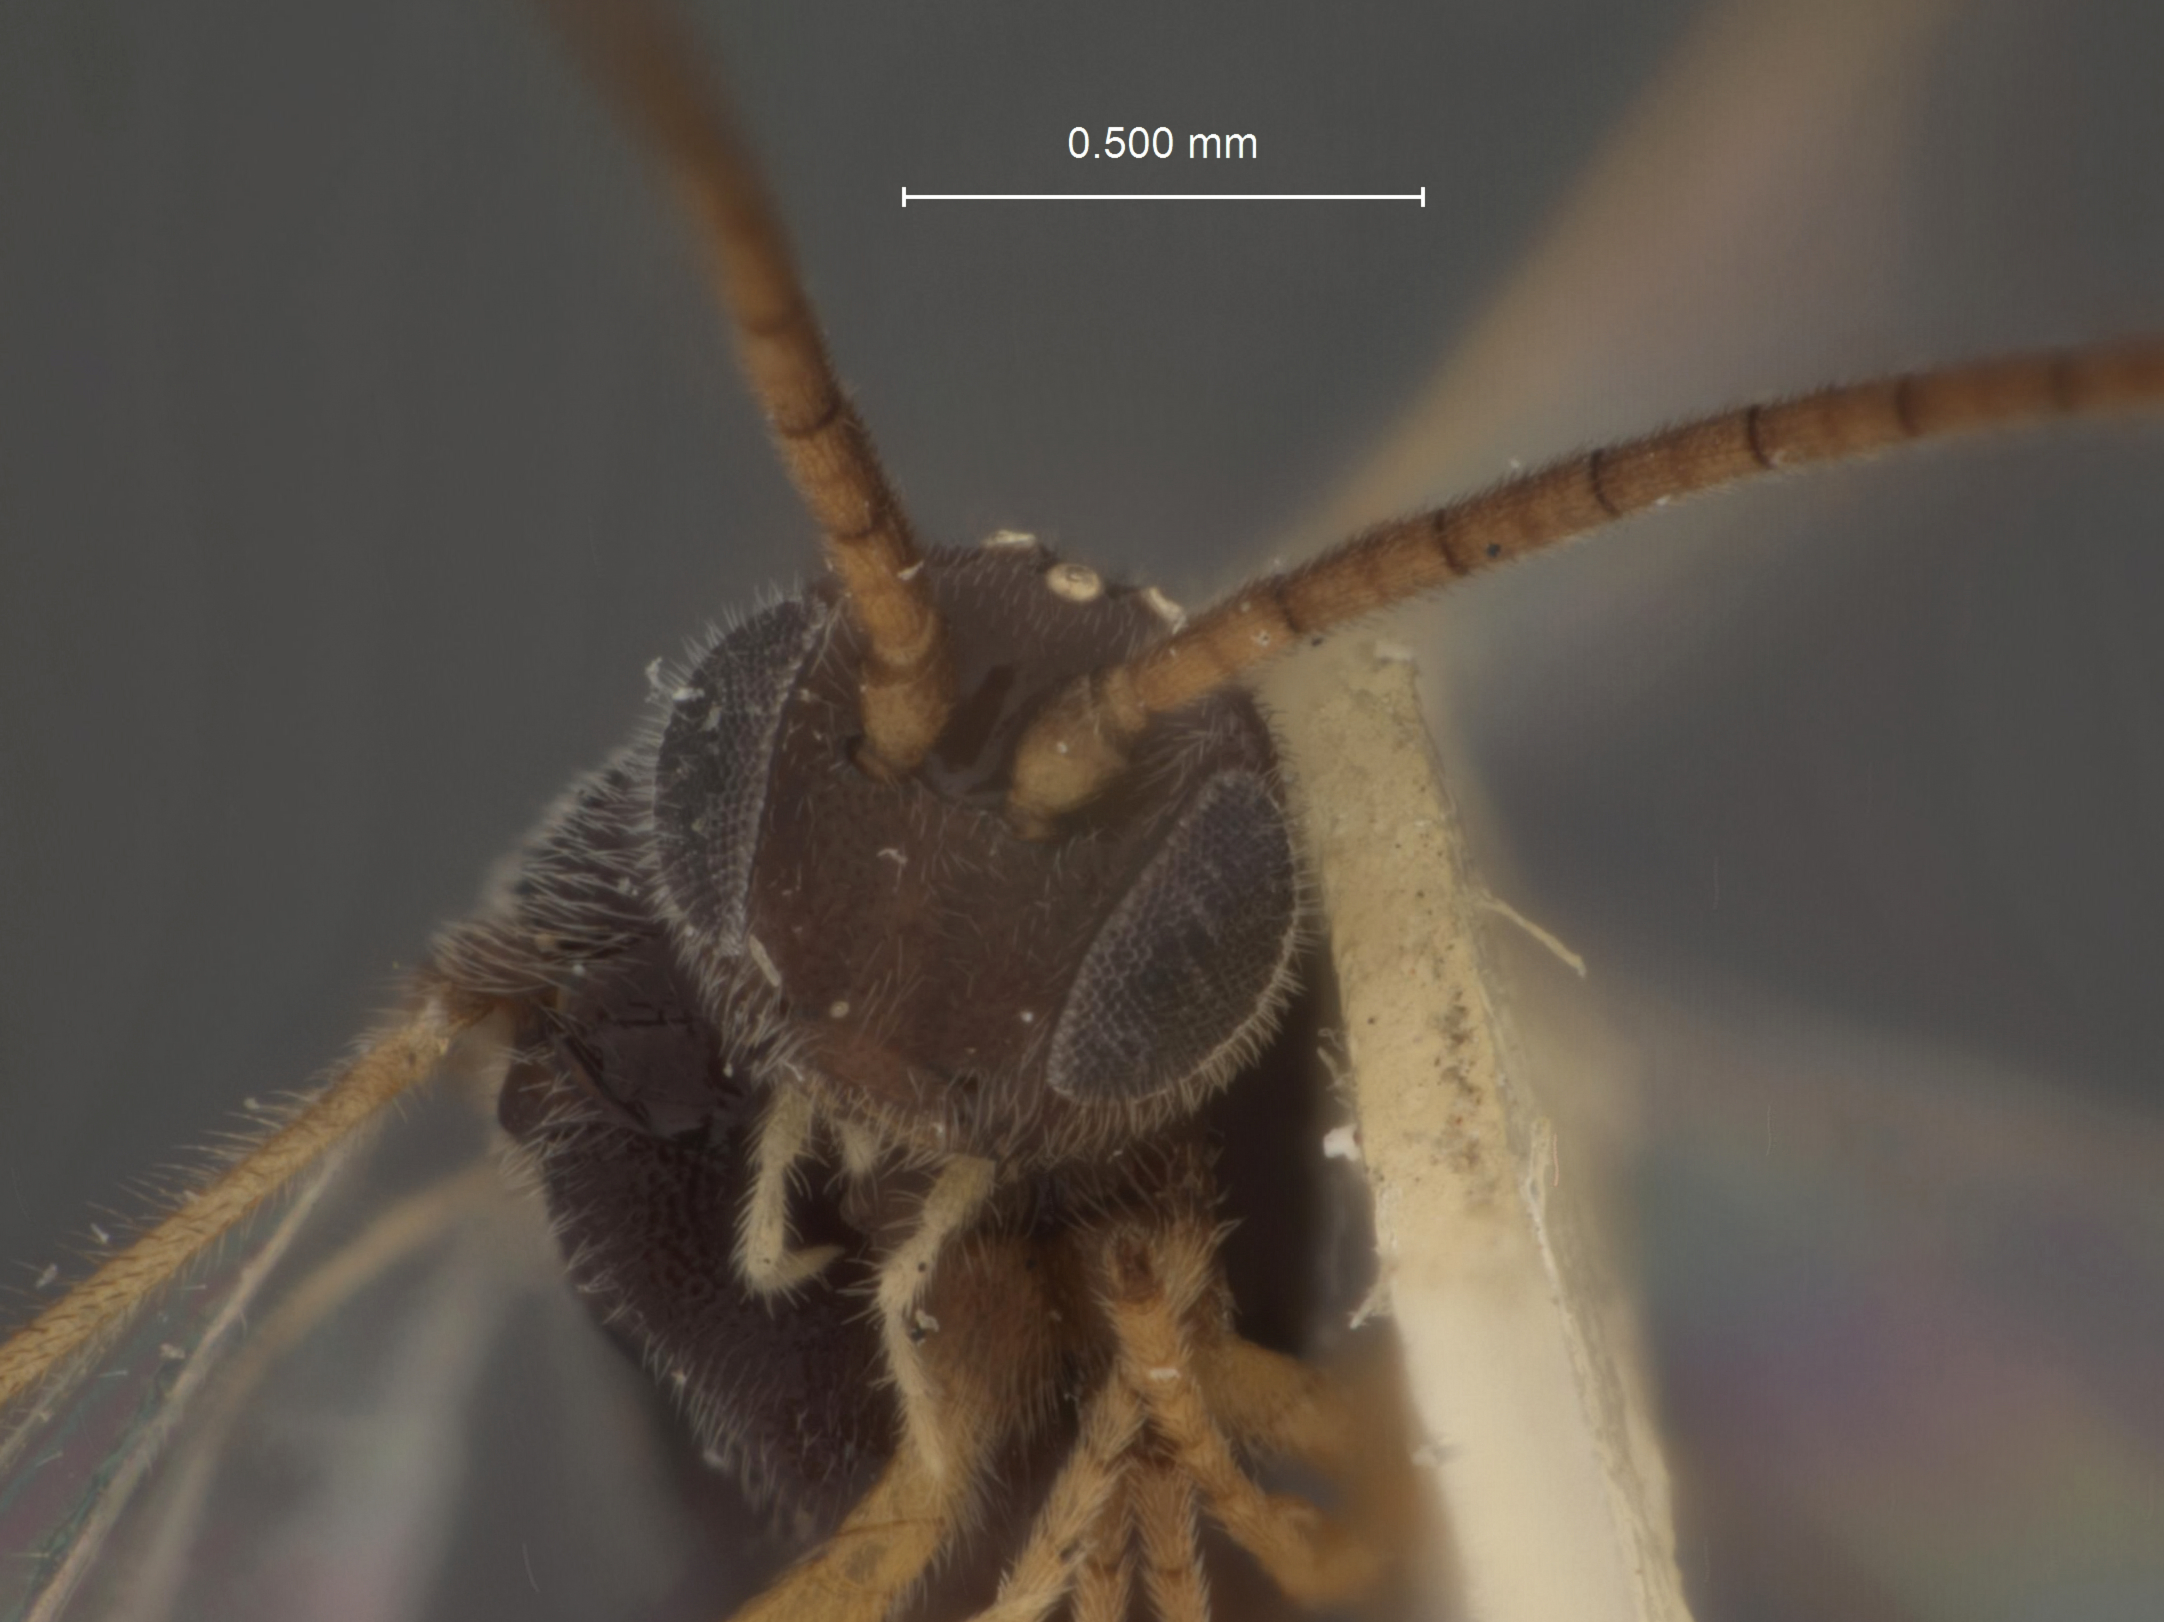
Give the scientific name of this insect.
Apanteles formosae
